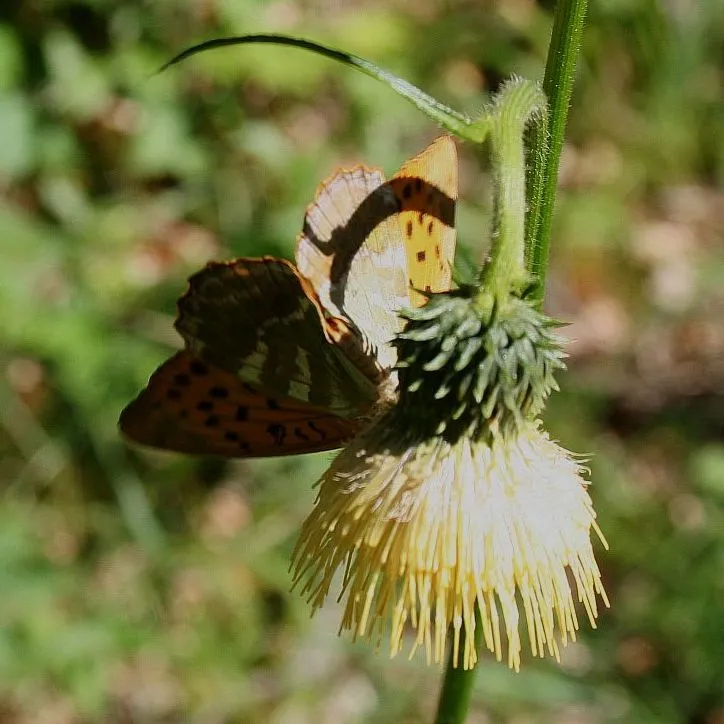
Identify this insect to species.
Argynnis paphia
